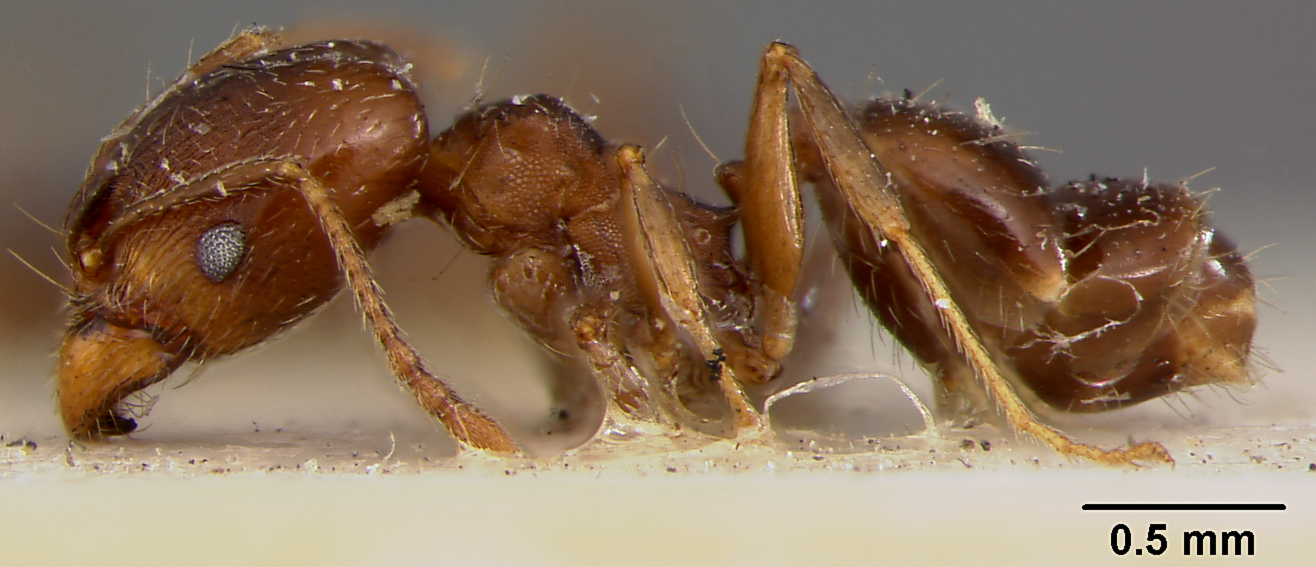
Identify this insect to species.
Pheidole sciophila
